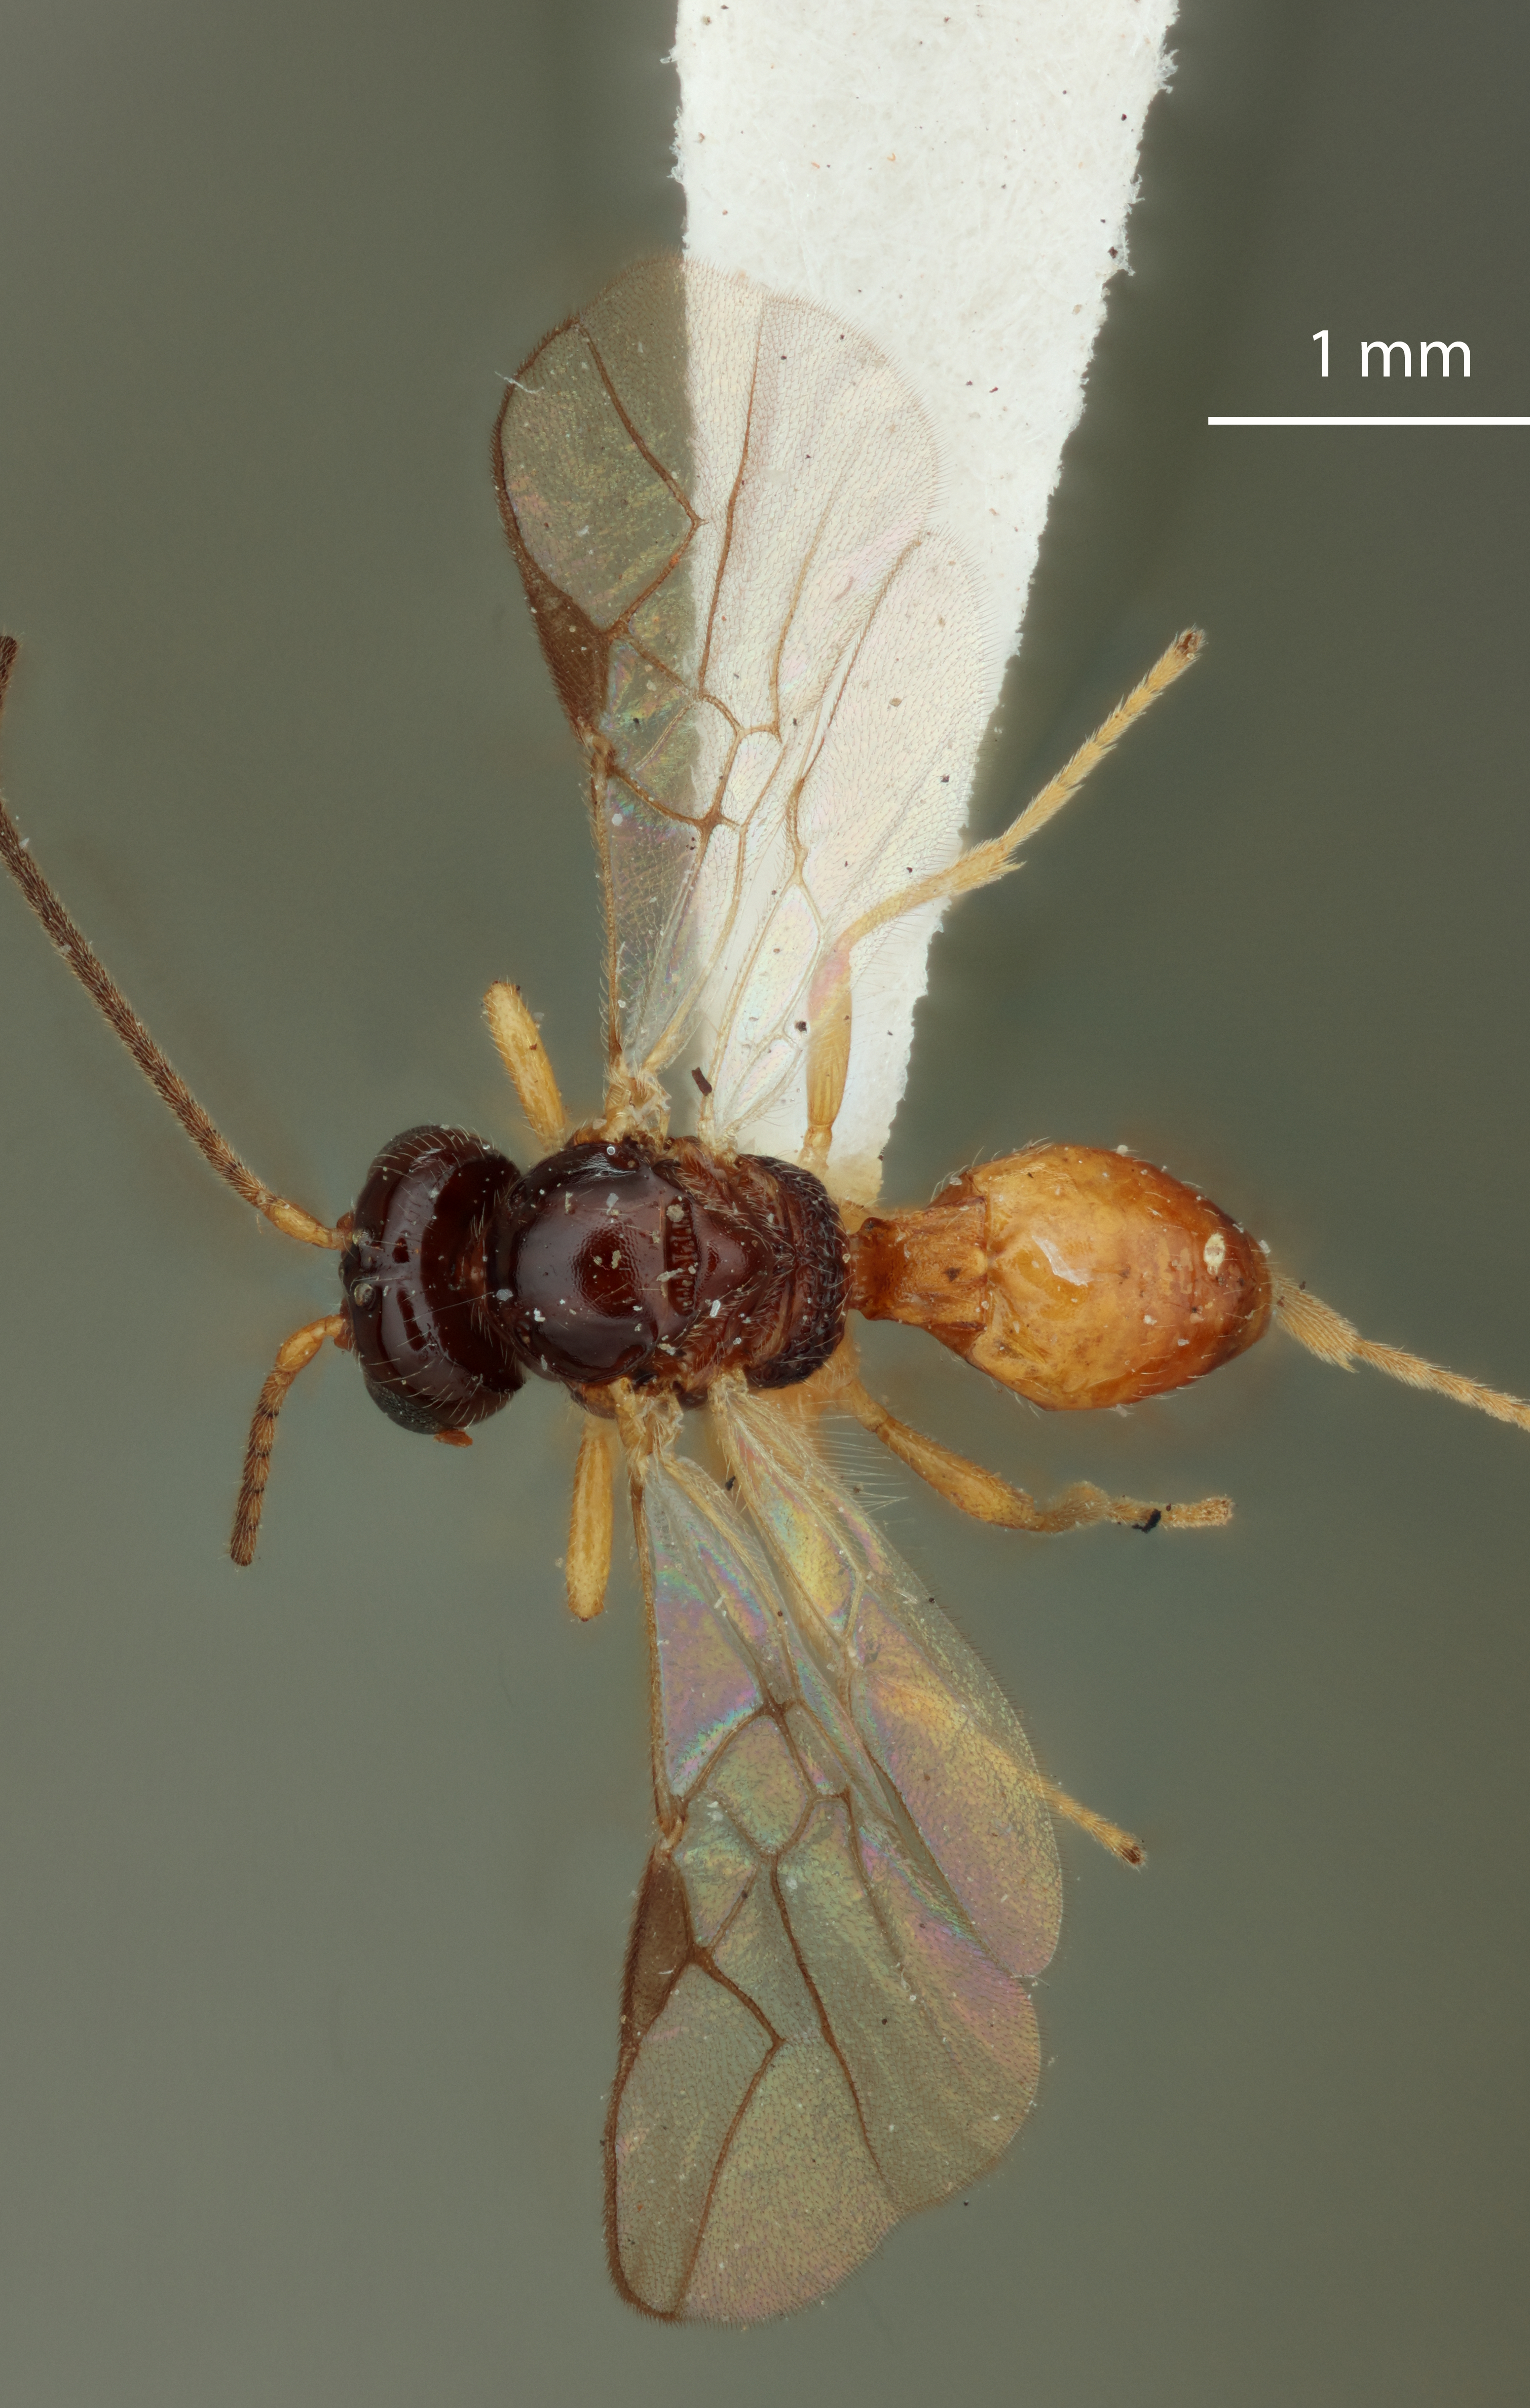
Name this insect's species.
Opius otiosus
